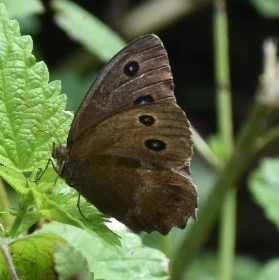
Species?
Minois dryas
